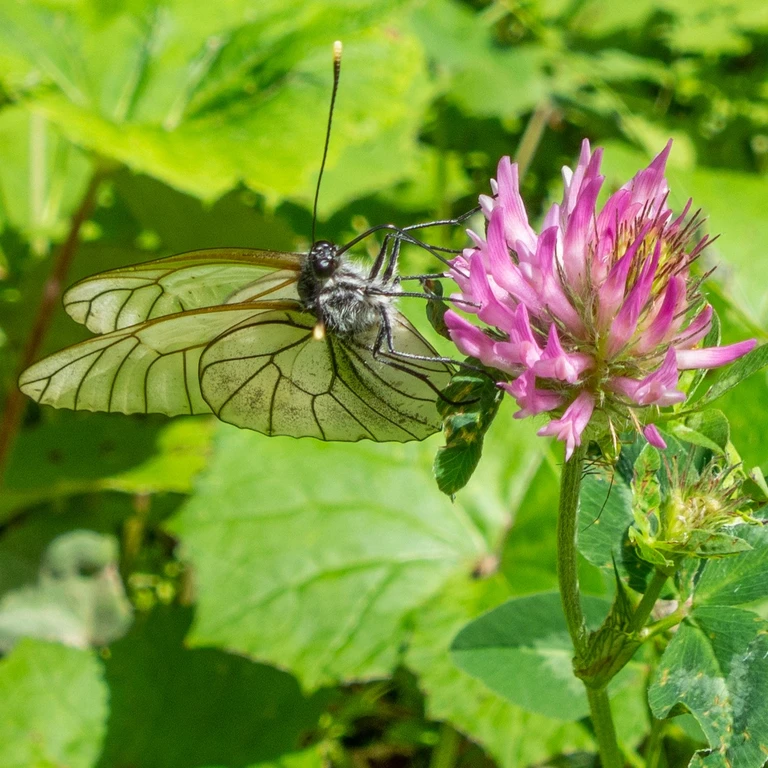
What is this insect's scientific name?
Aporia crataegi
